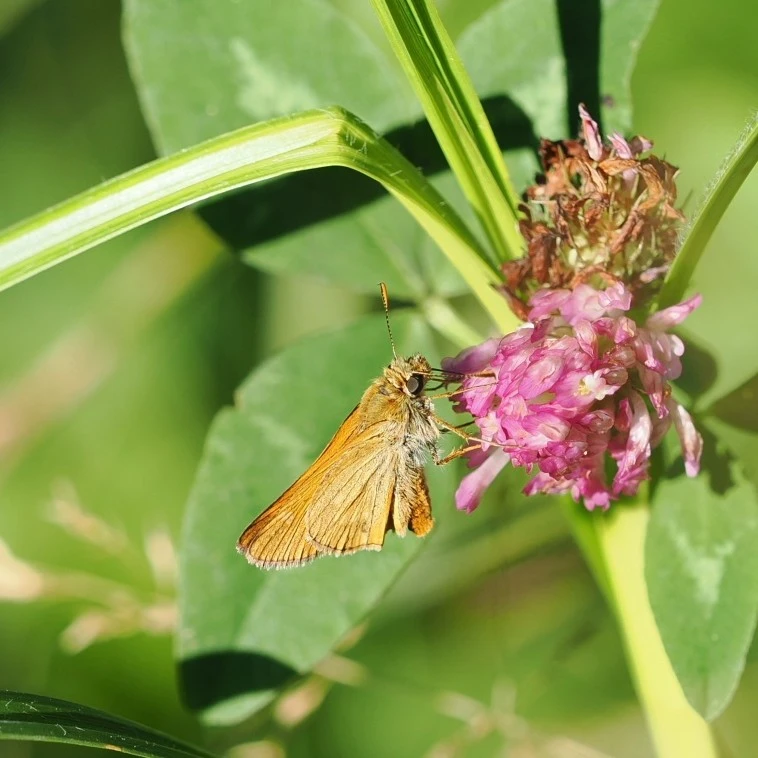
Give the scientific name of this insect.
Ochlodes sylvanus (also Ochlodes venata)
